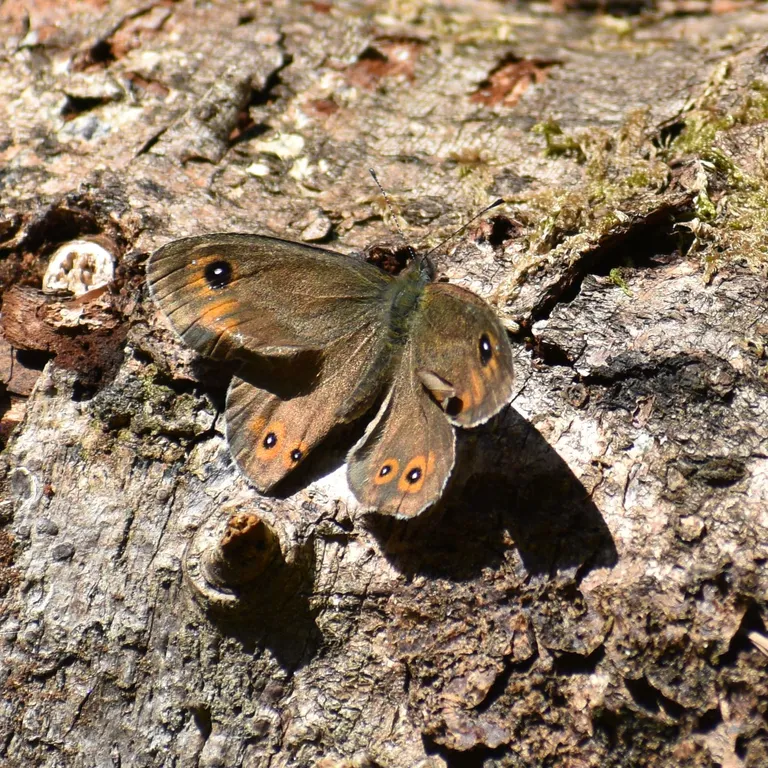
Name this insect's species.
Lasiommata maera (also Pararge maera)
